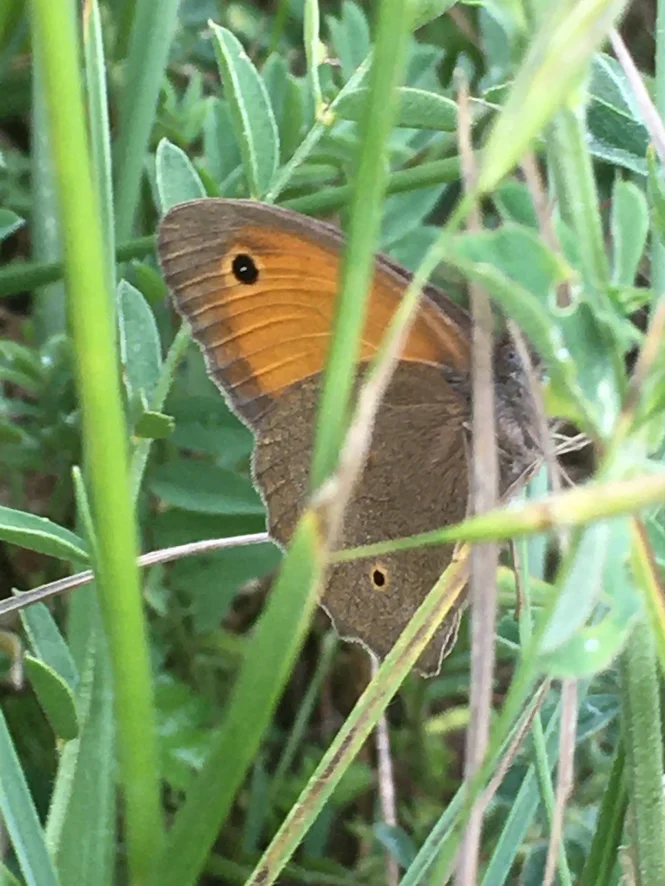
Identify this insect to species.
Maniola jurtina
